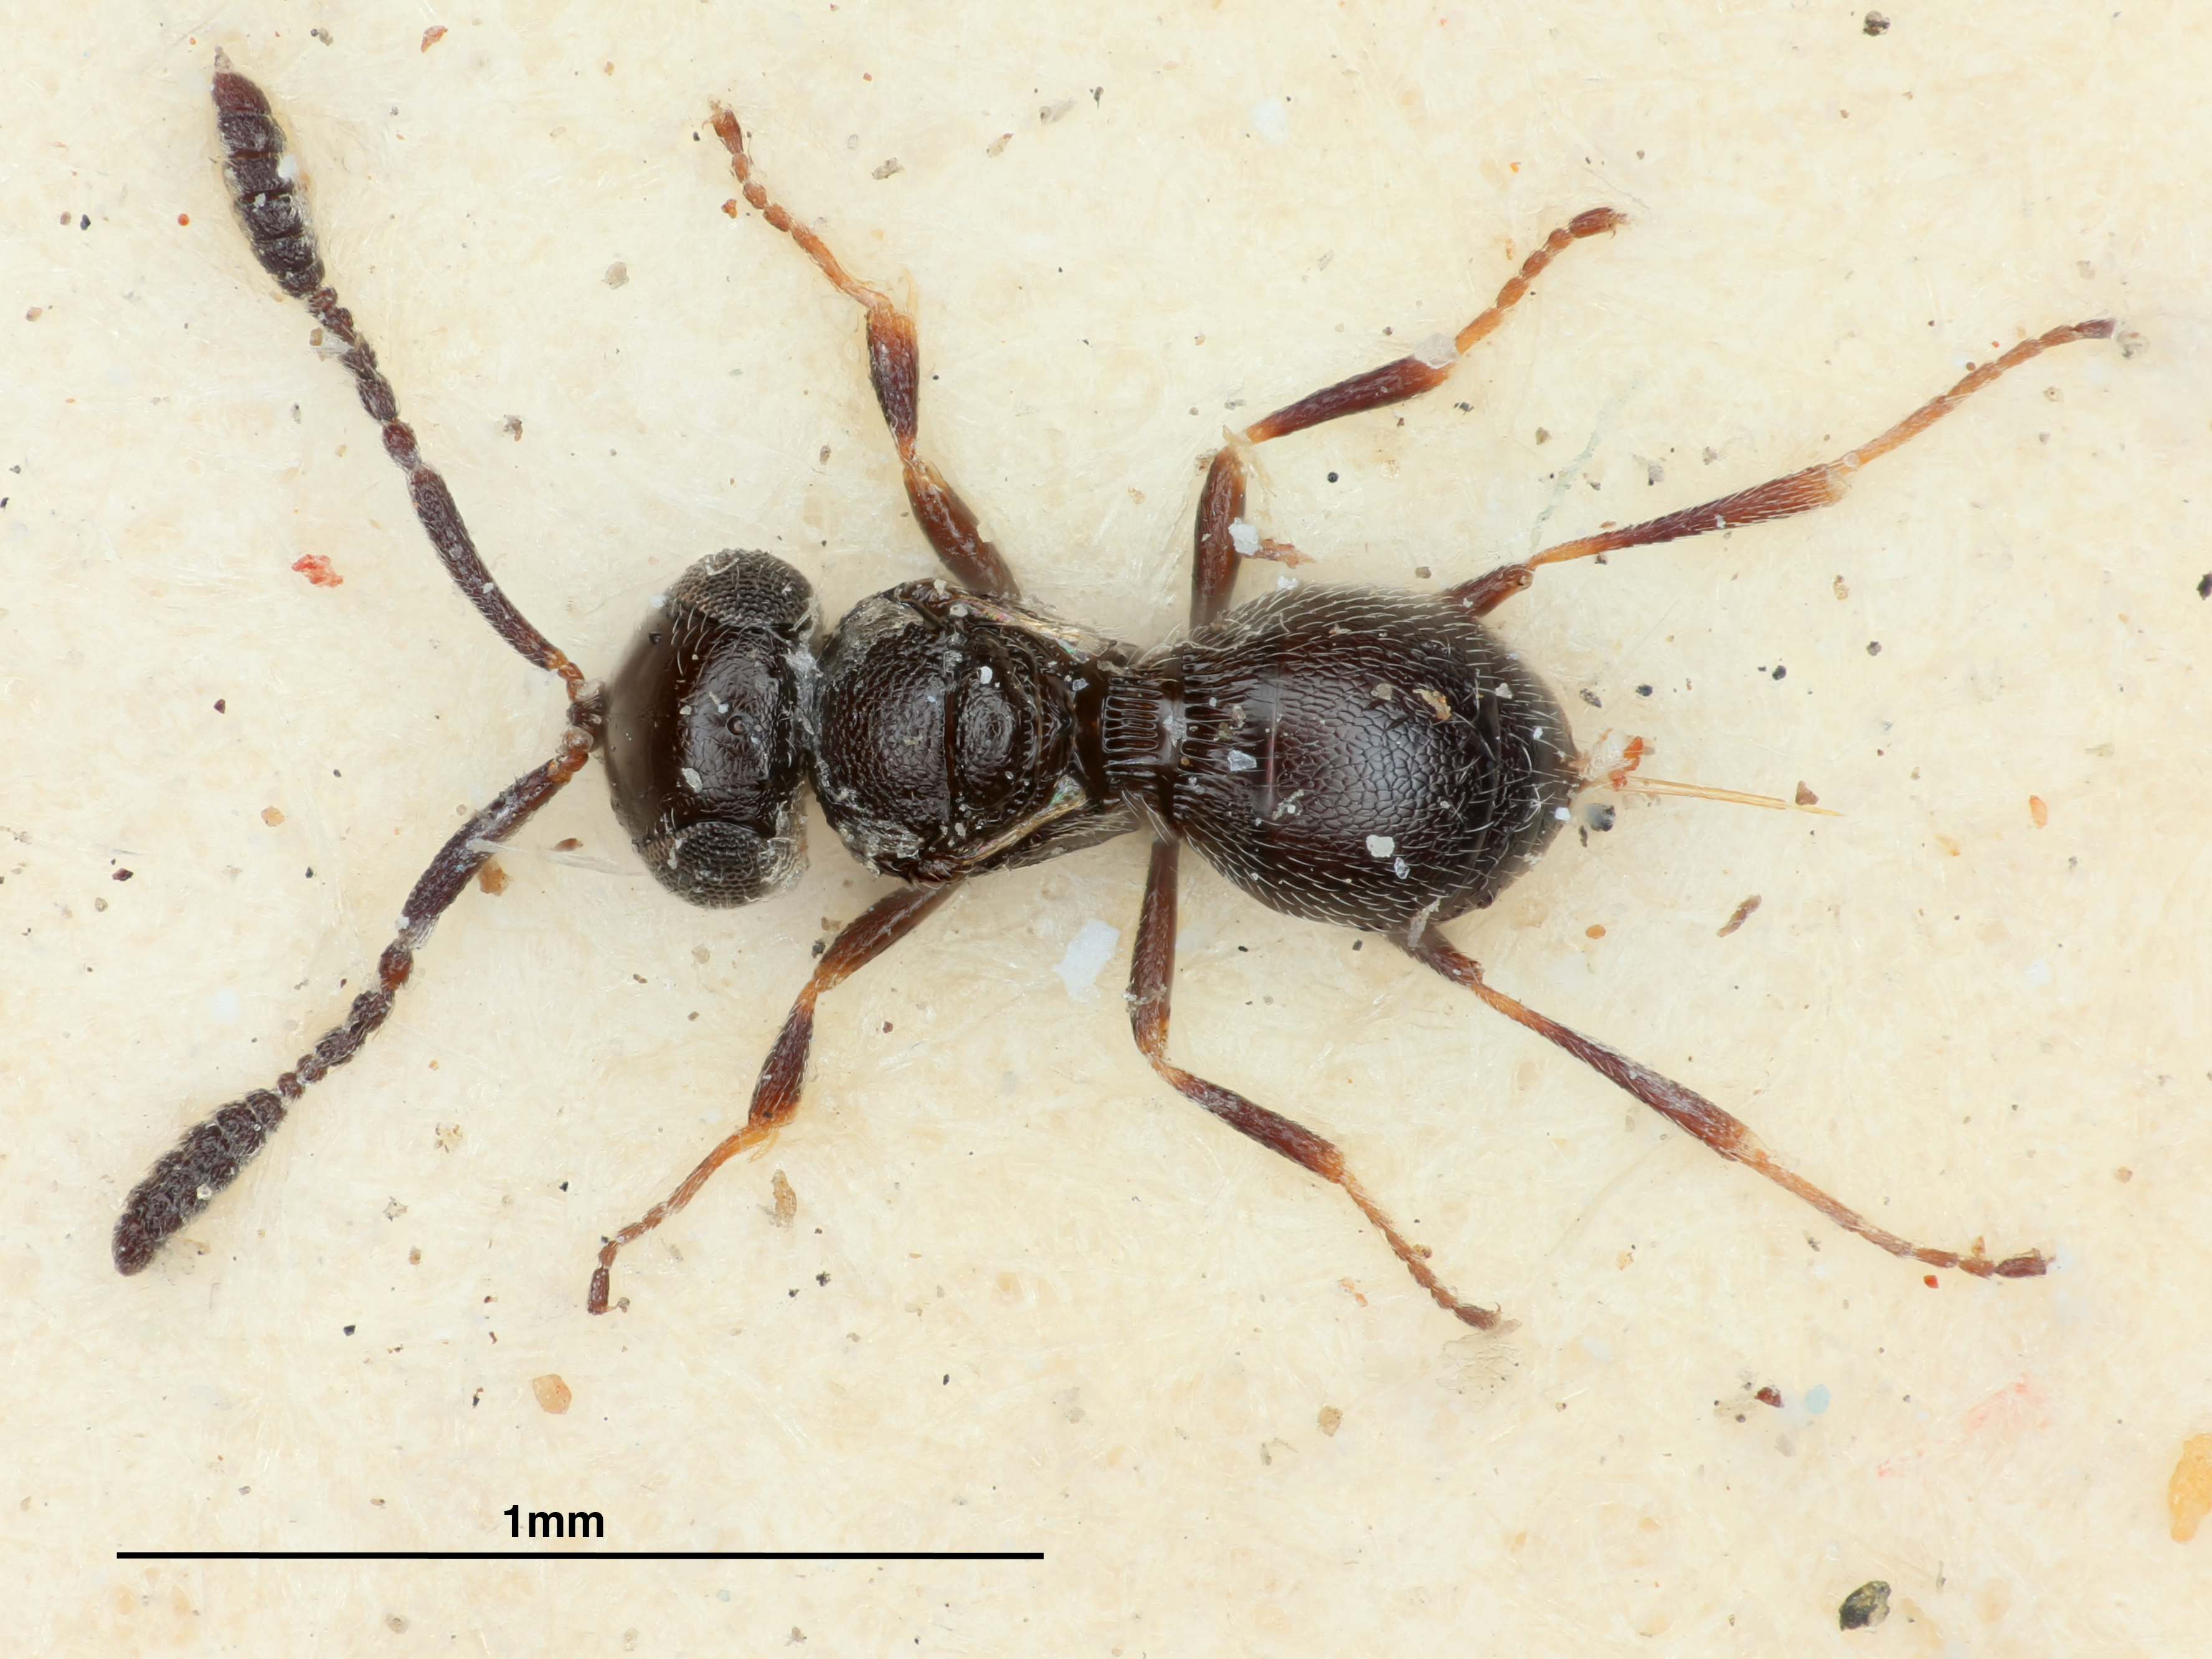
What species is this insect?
Trimorus nitidus
